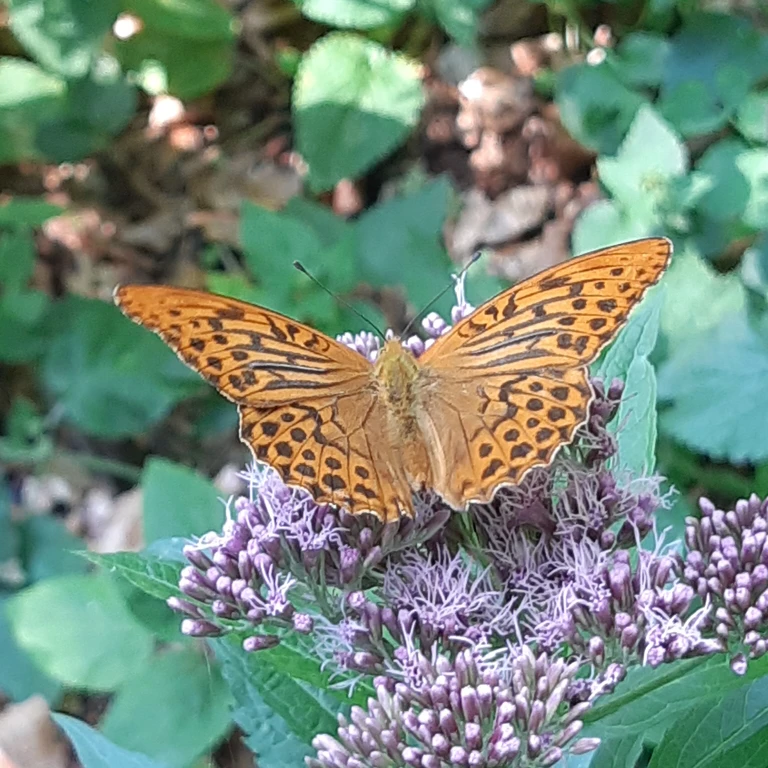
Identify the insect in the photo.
Argynnis paphia
